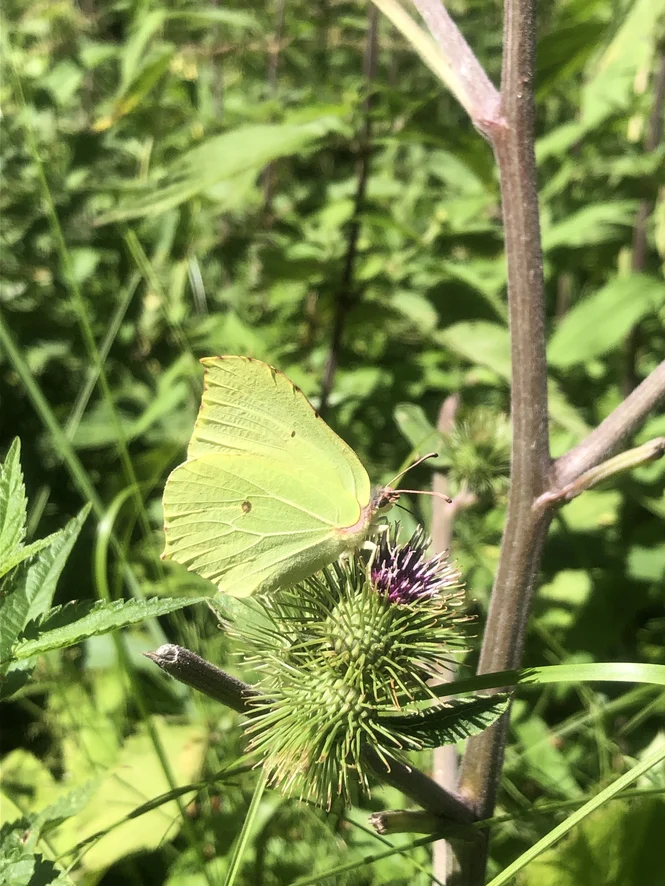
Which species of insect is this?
Gonepteryx rhamni
